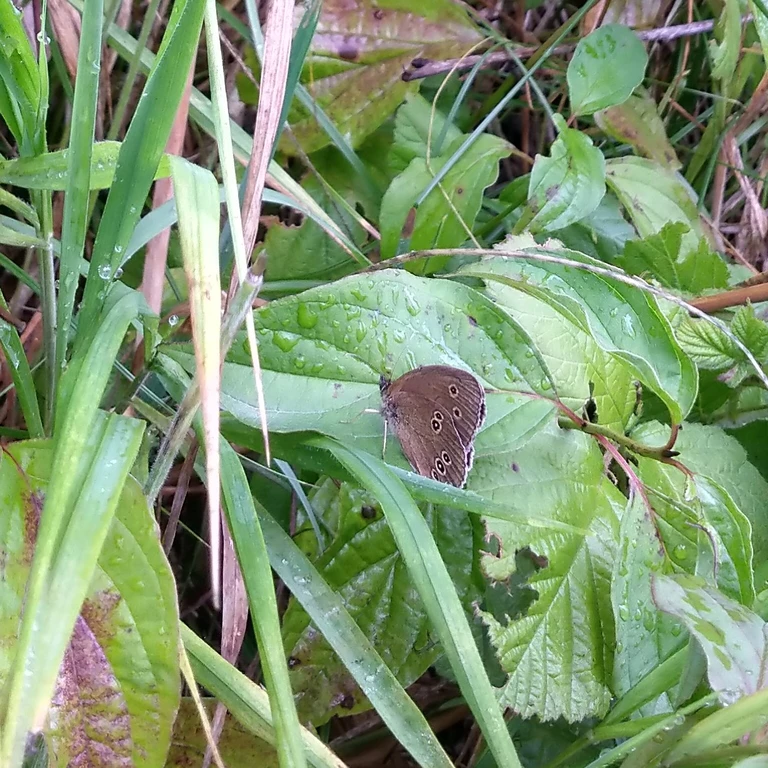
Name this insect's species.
Aphantopus hyperantus
